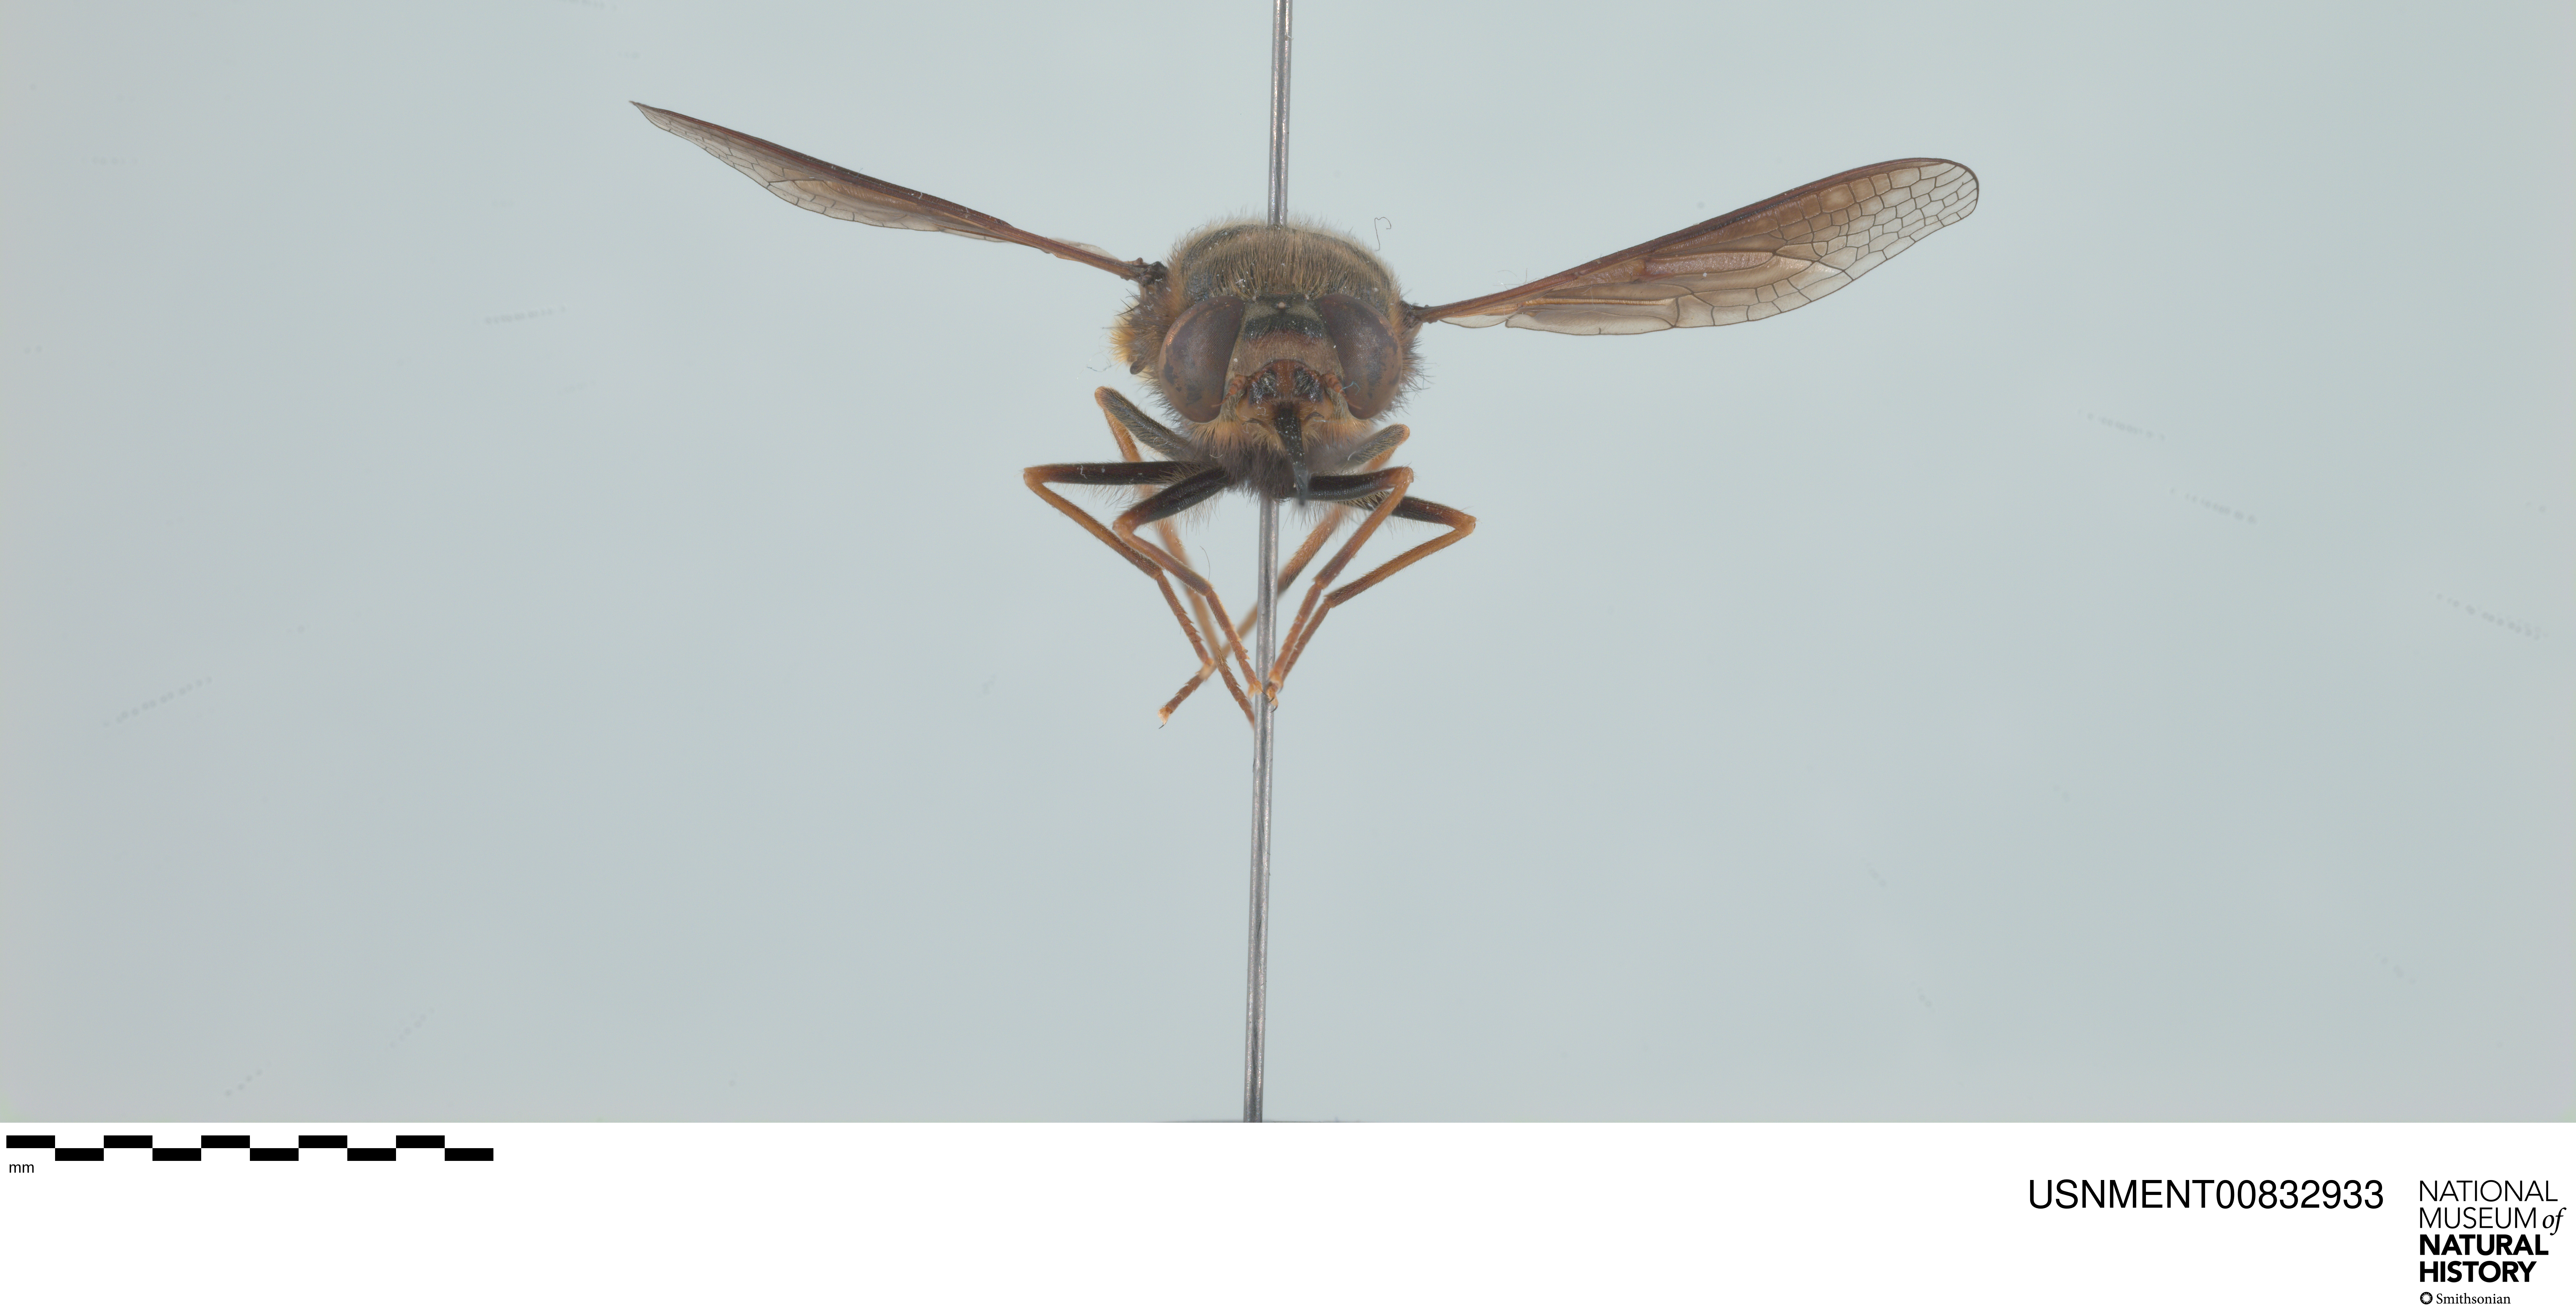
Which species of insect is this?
Nemestrinus perezii
